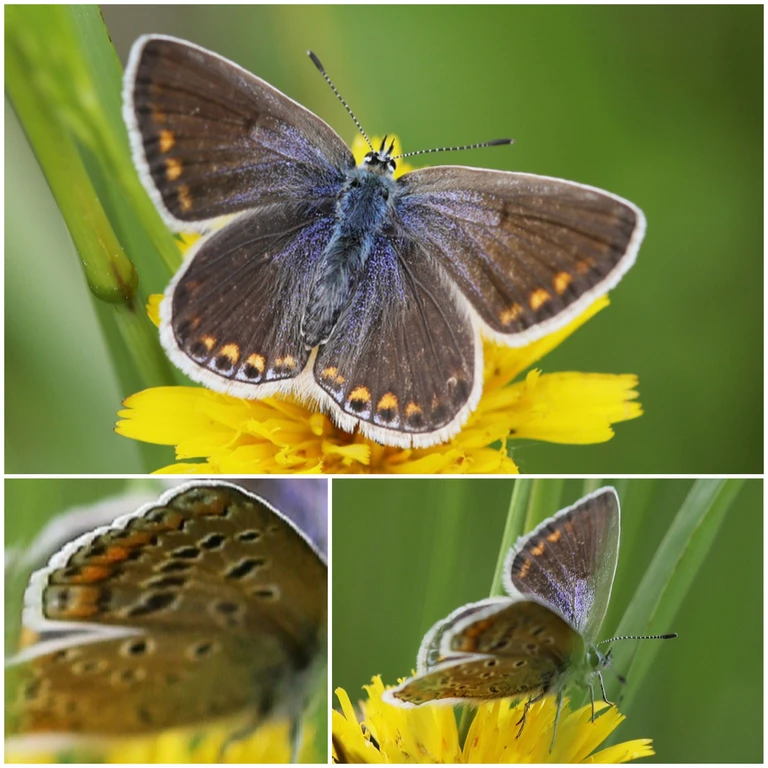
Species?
Polyommatus icarus
